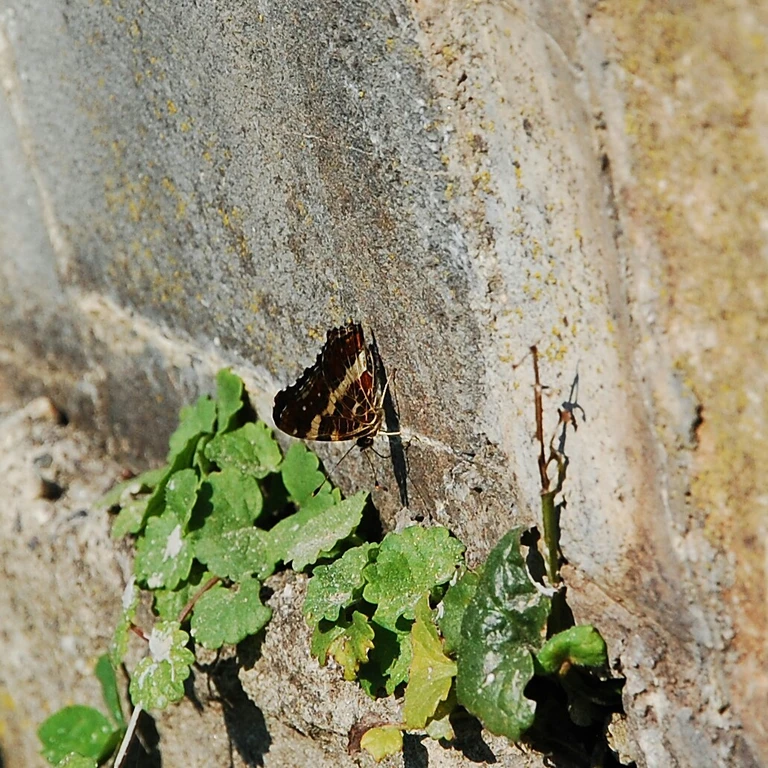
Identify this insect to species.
Araschnia levana
